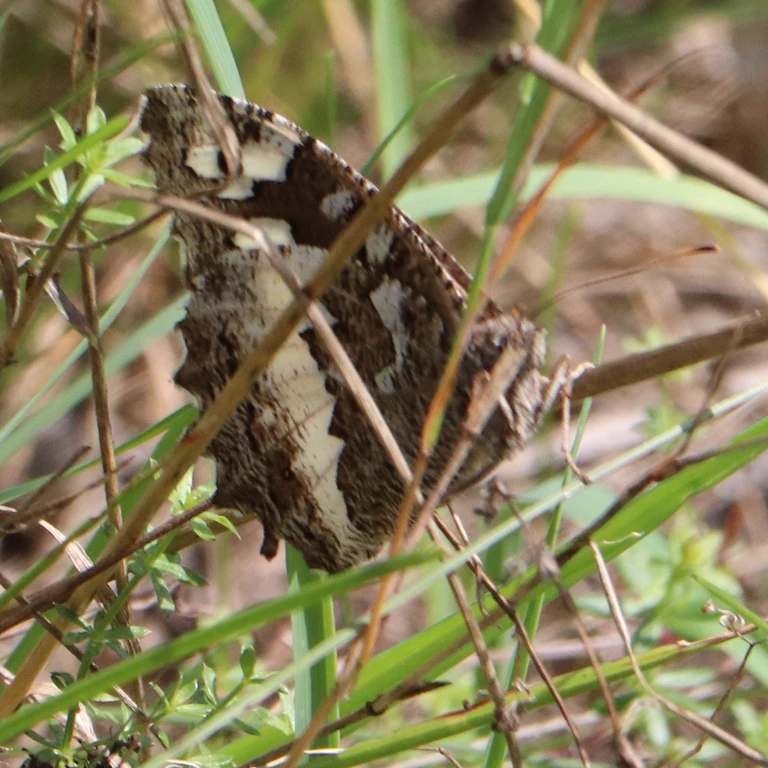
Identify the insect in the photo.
Brintesia circe
